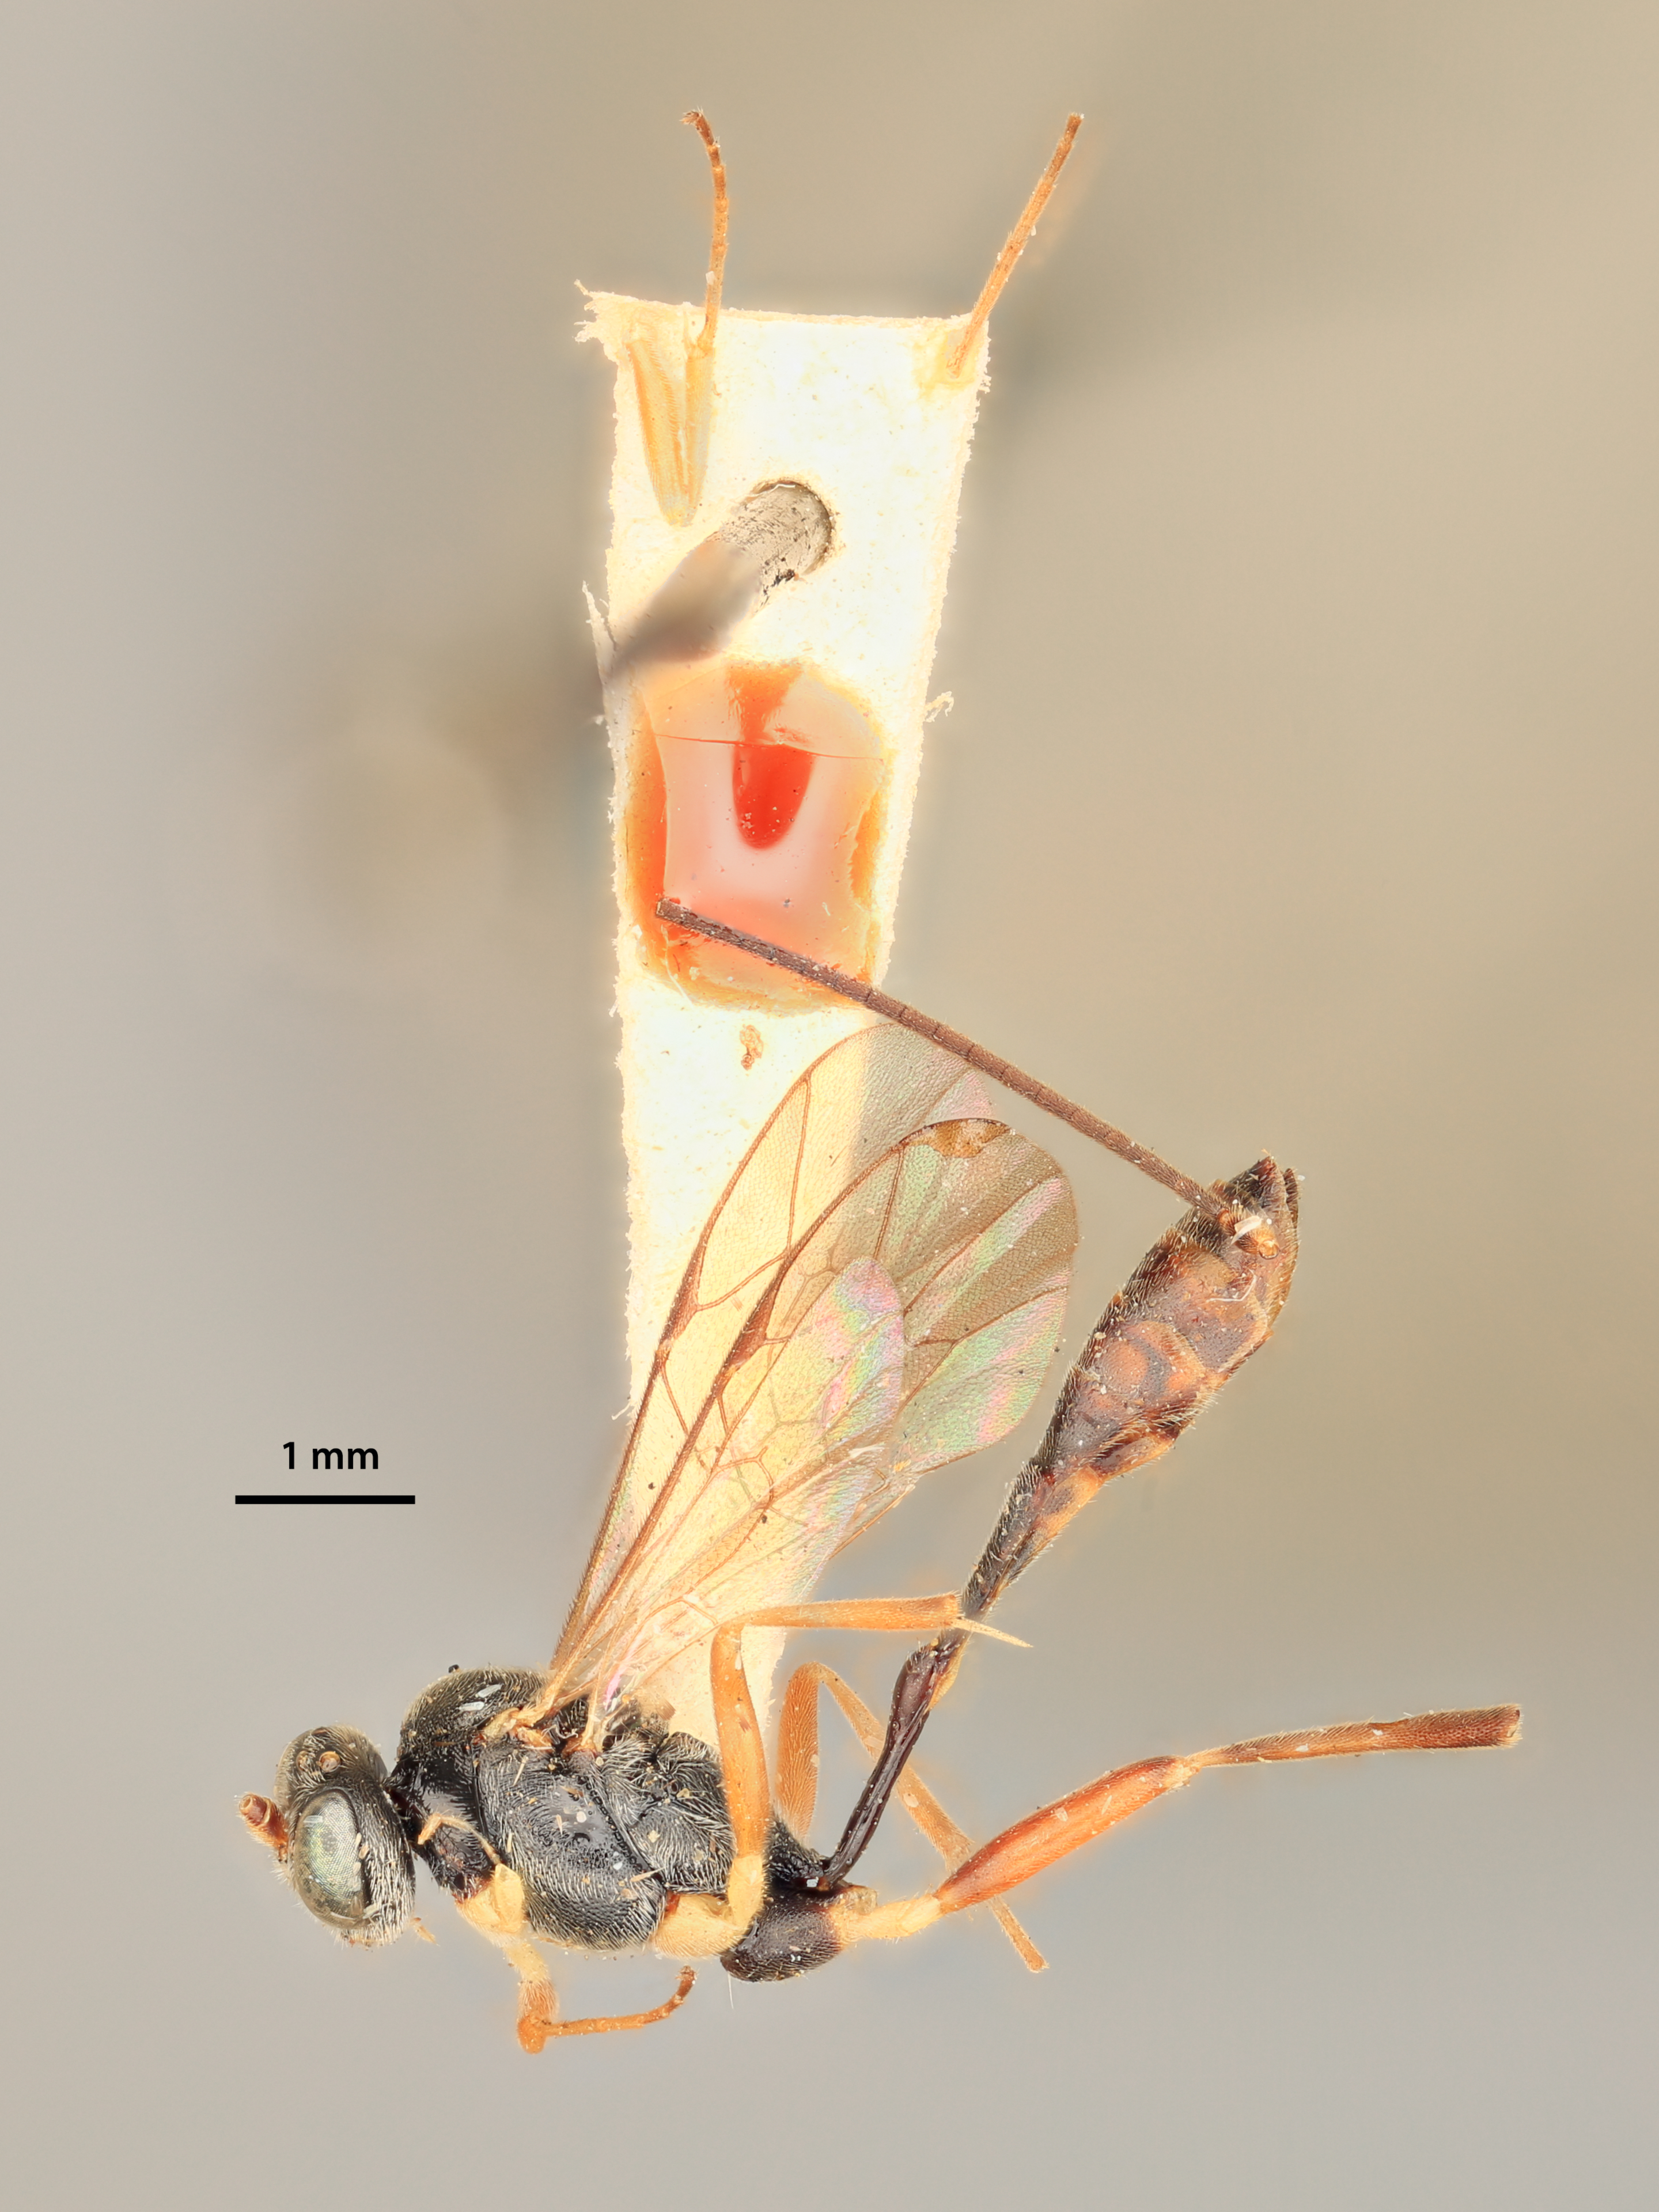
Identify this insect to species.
Casinaria sokanakiakorum
